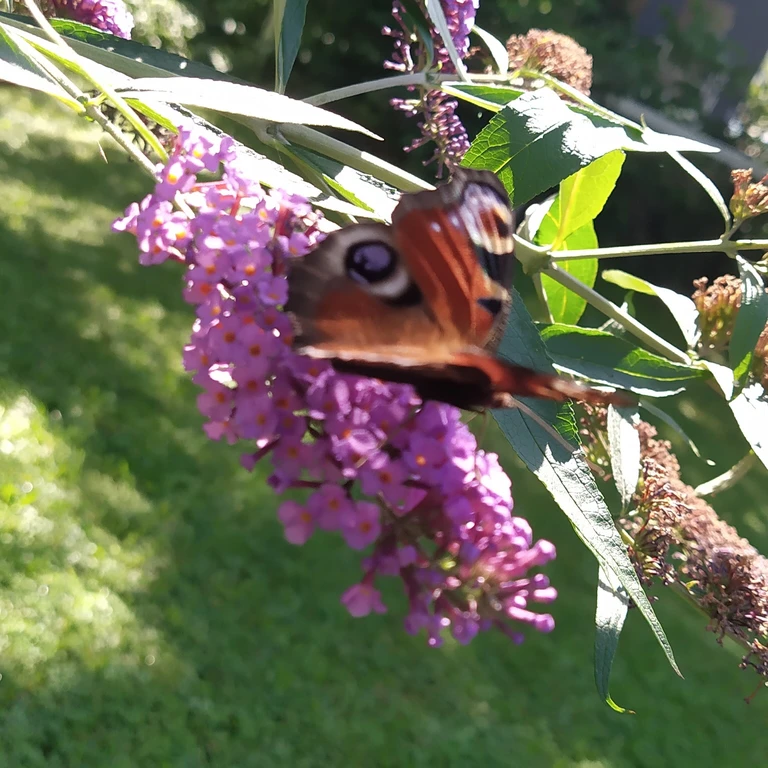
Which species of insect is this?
Aglais io
